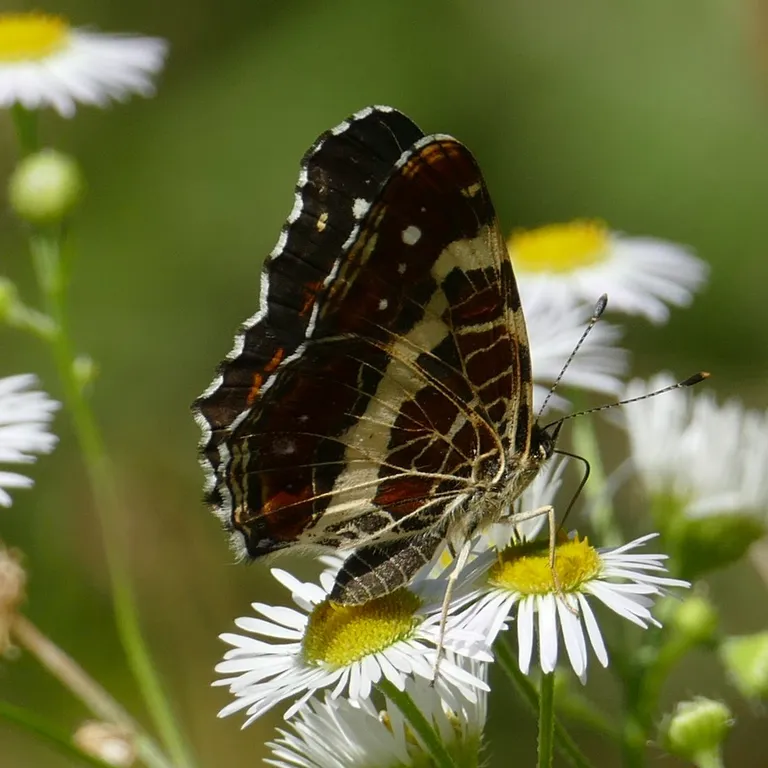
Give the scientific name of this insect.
Araschnia levana
